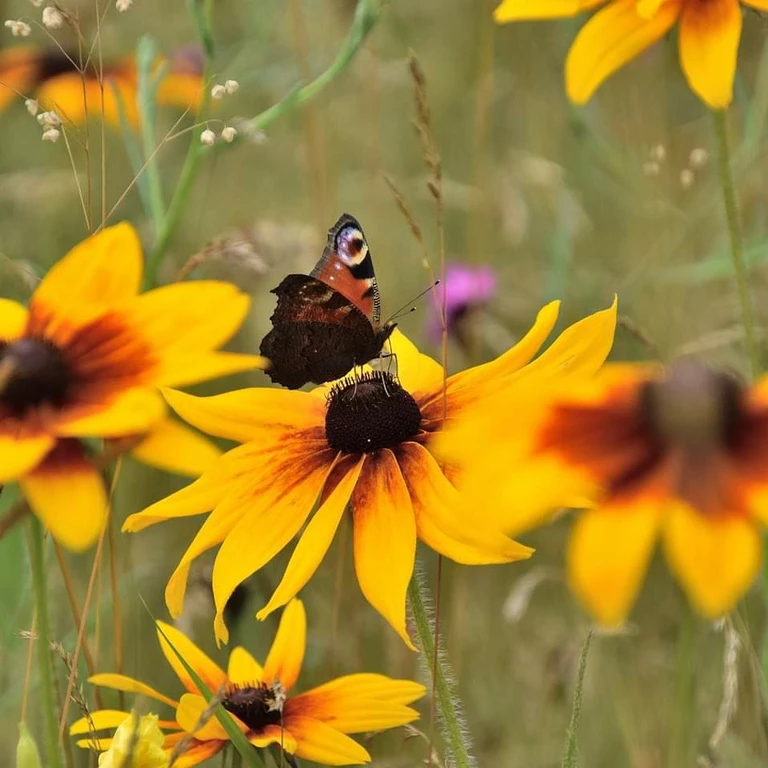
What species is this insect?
Aglais io
